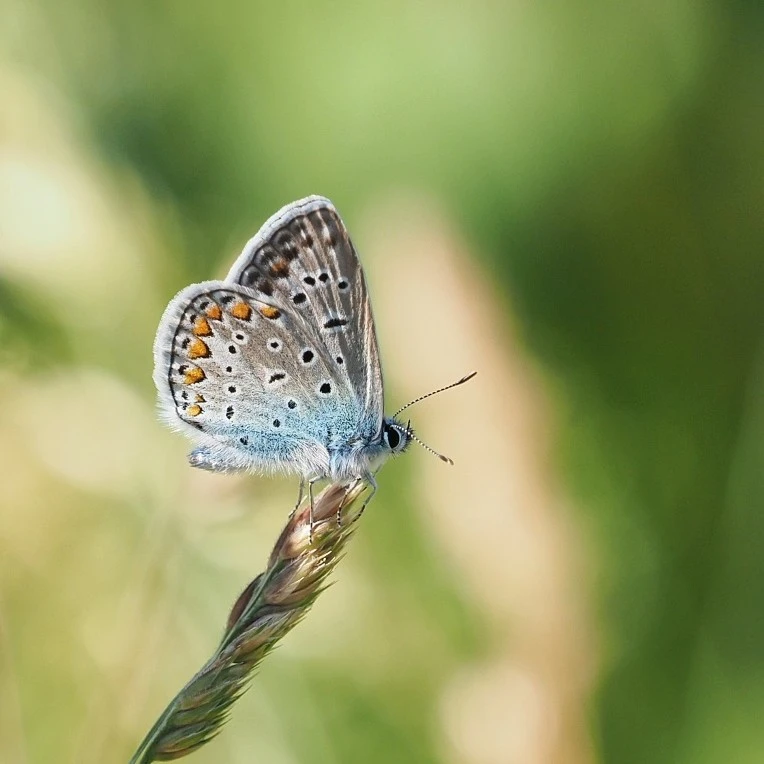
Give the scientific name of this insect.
Polyommatus icarus
